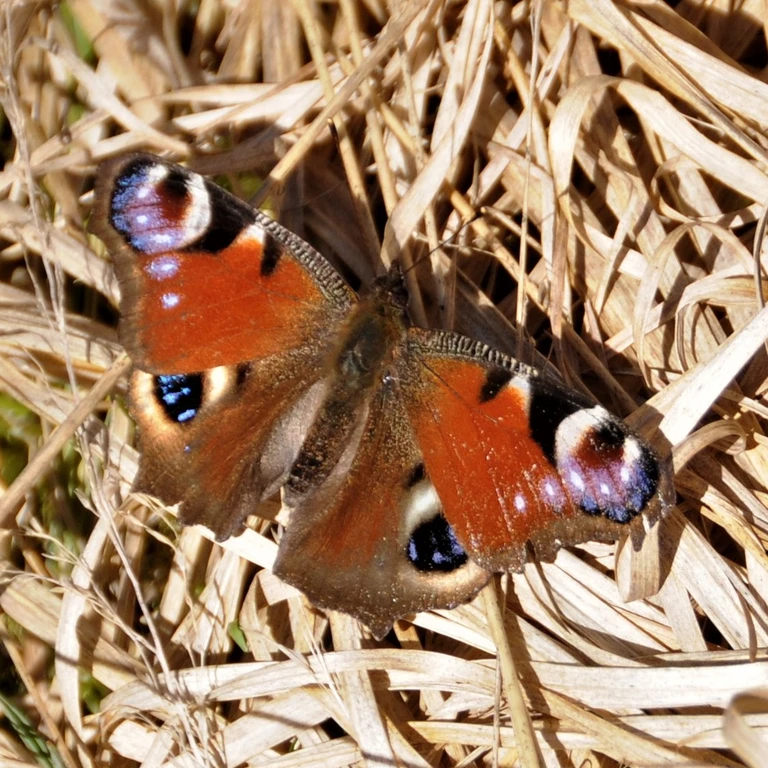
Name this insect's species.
Aglais io
